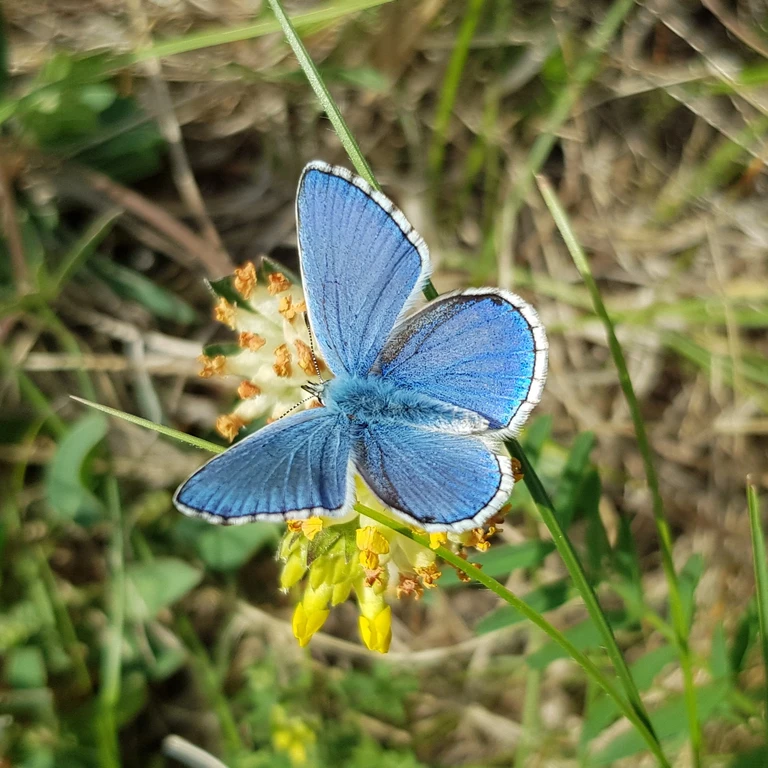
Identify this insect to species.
Lysandra bellargus
